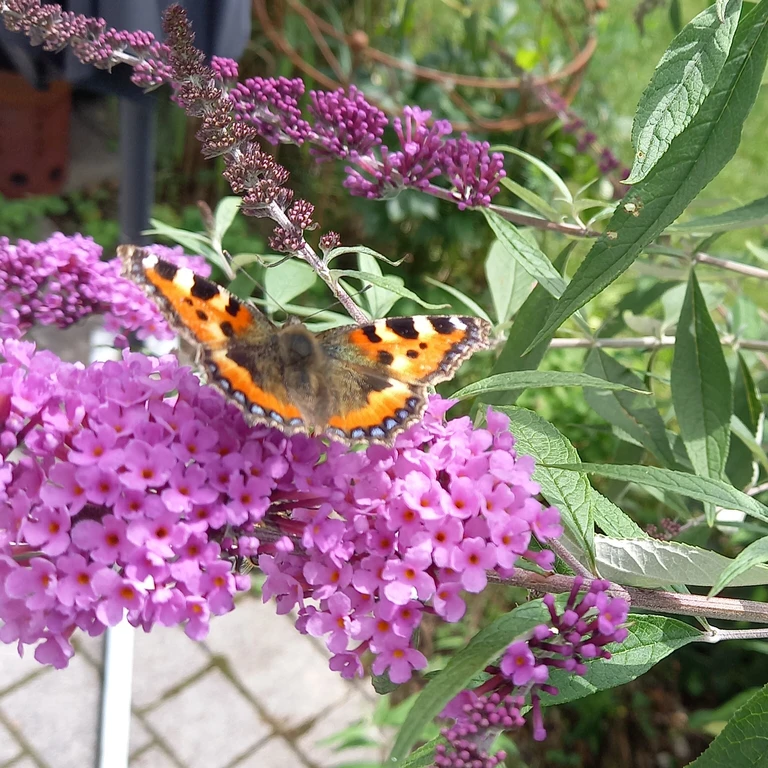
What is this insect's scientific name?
Aglais urticae
